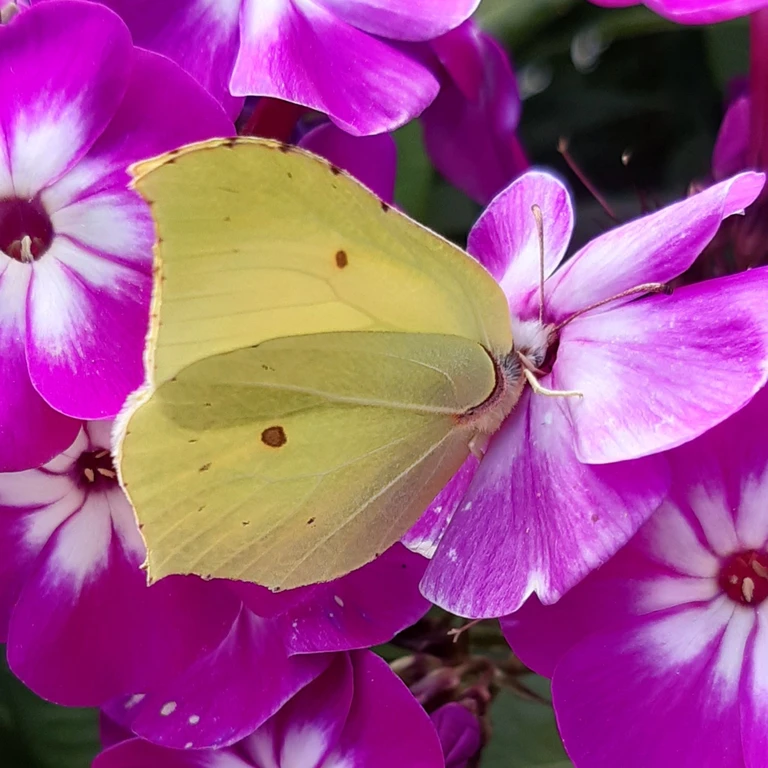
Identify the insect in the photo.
Gonepteryx rhamni
